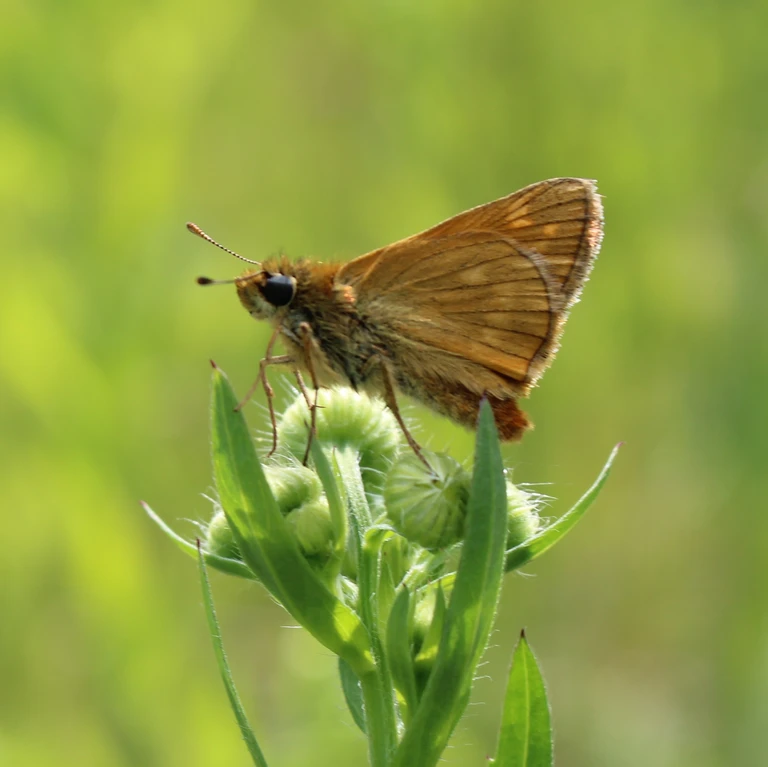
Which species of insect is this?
Ochlodes sylvanus (also Ochlodes venata)
